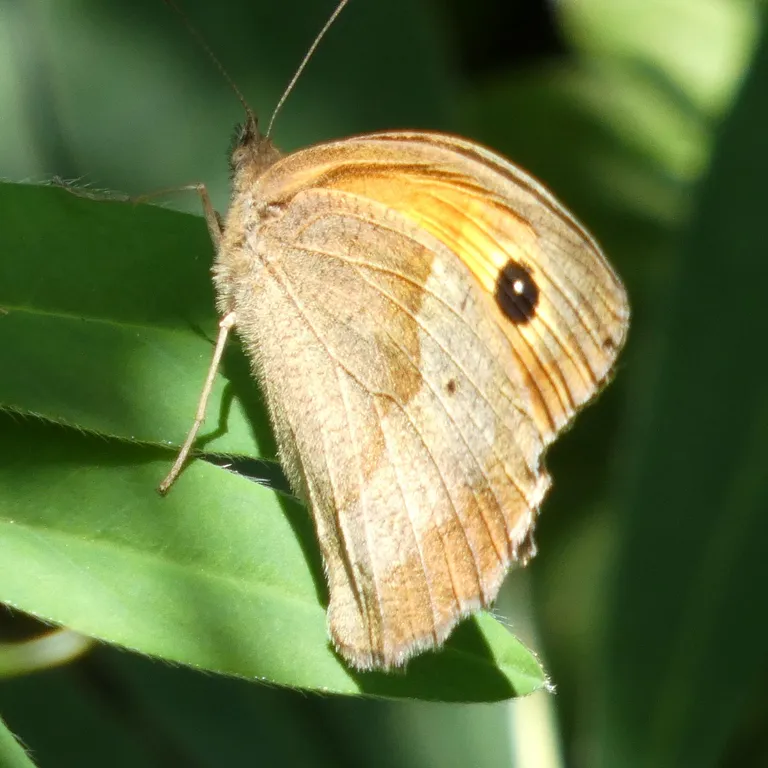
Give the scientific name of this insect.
Maniola jurtina
